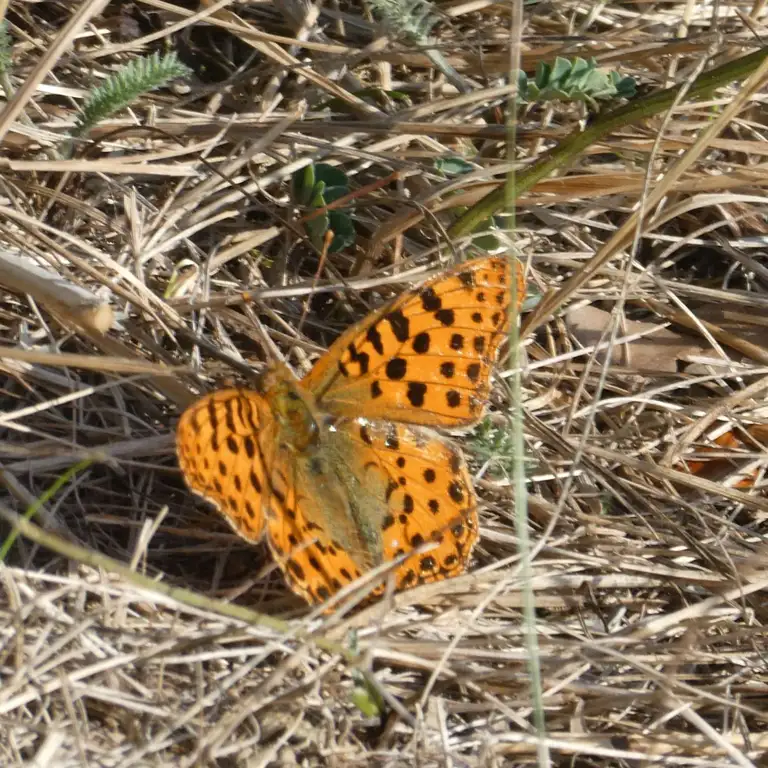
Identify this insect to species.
Issoria lathonia
